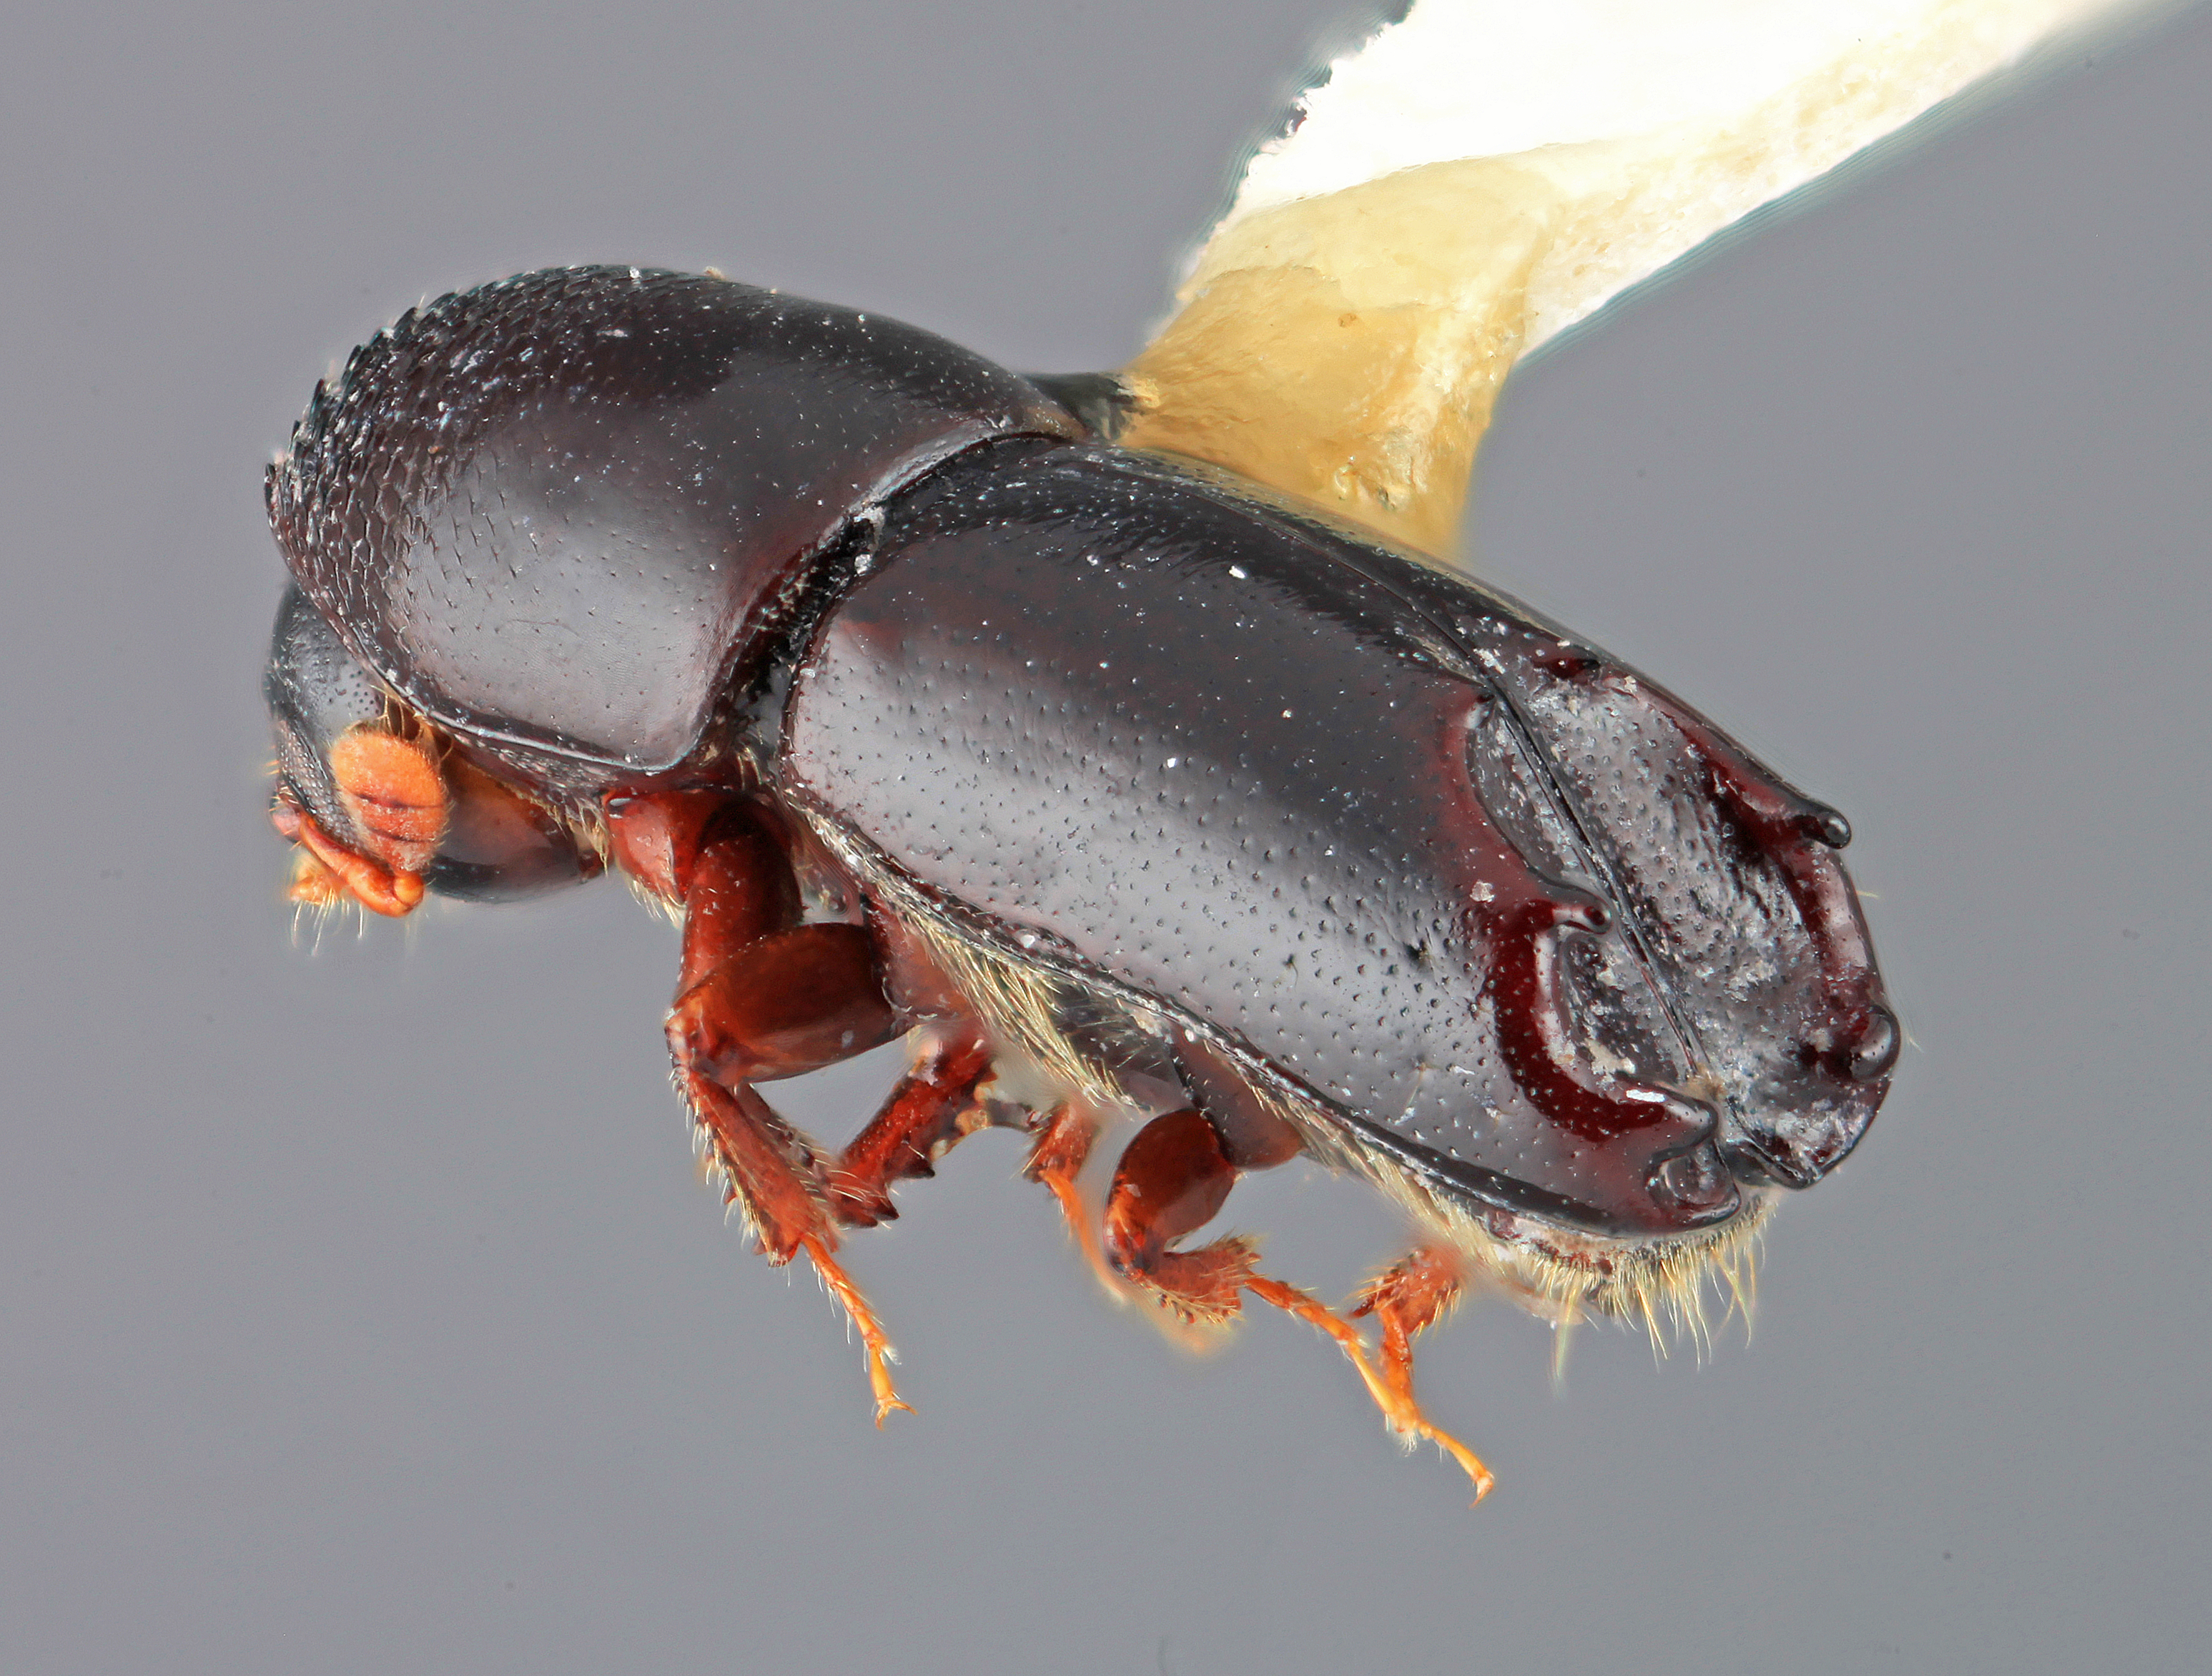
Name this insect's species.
Tricolus naevus
